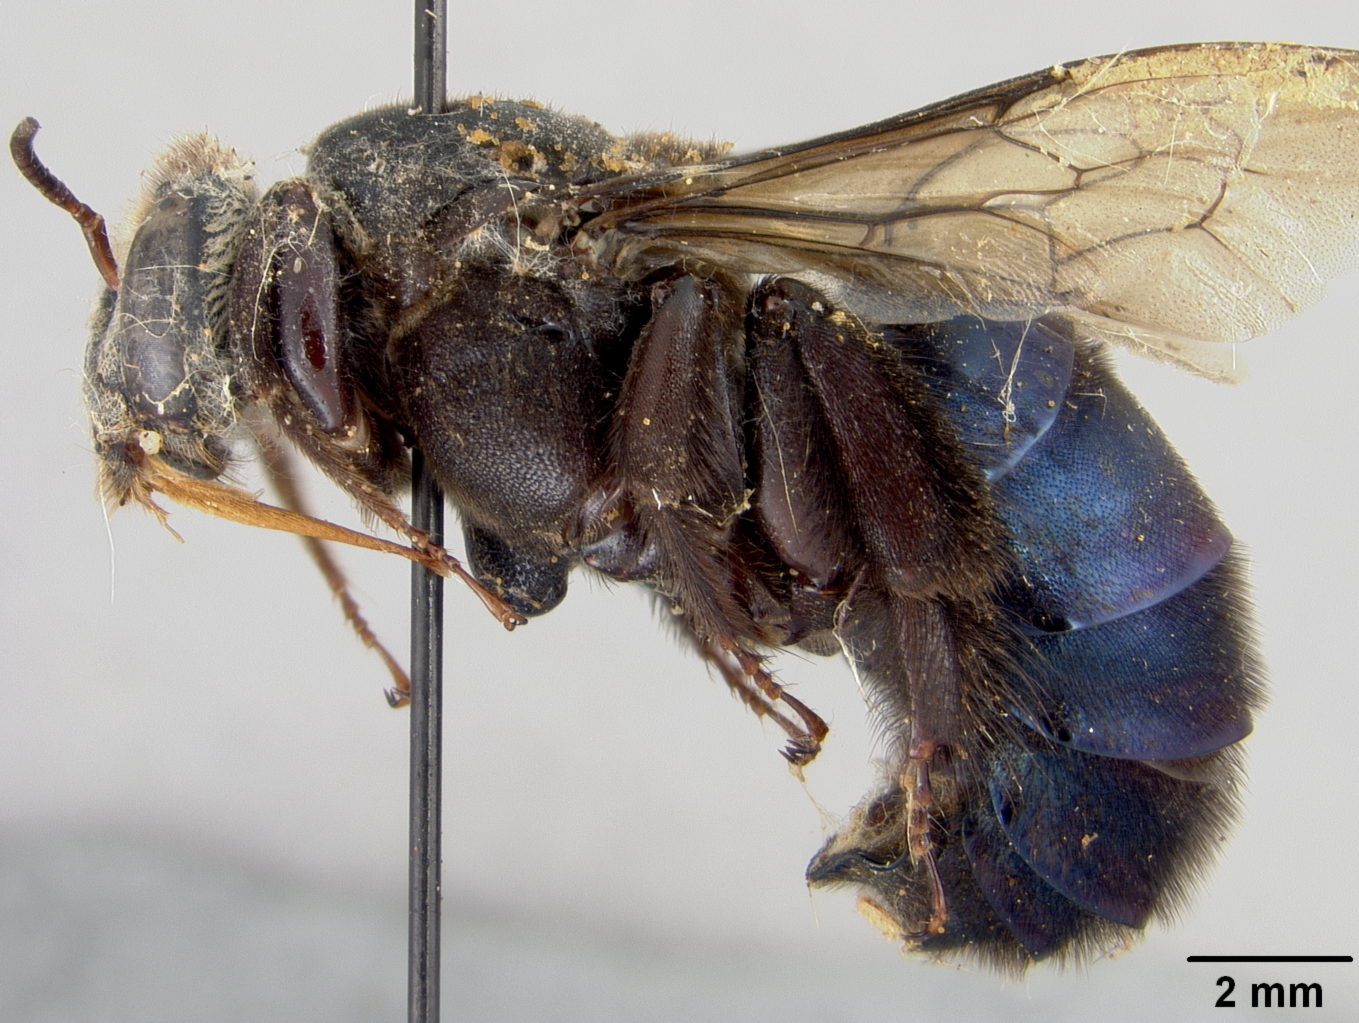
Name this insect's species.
Ctenoplectra kelloggi
